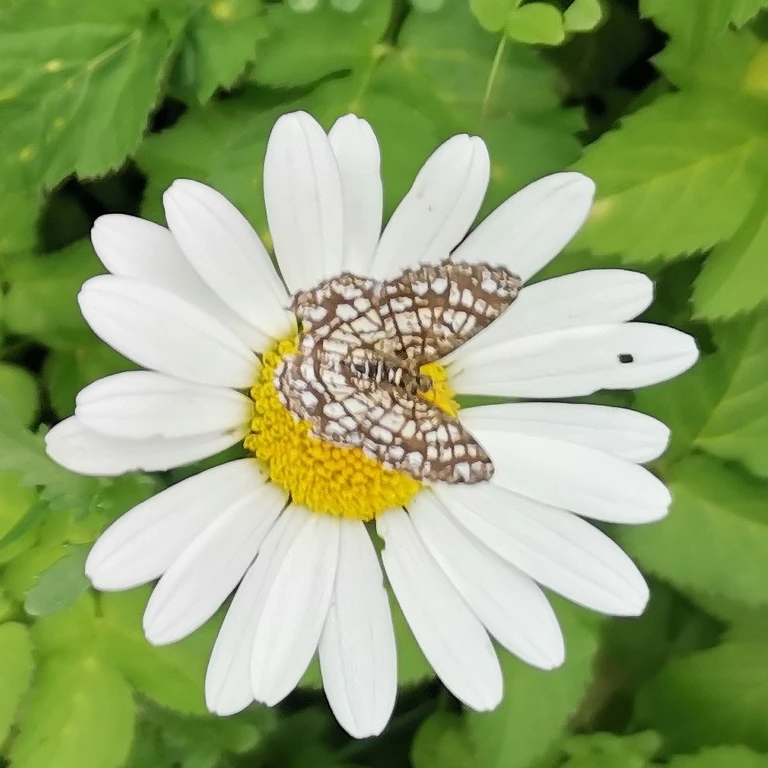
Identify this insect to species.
Chiasmia clathrata
